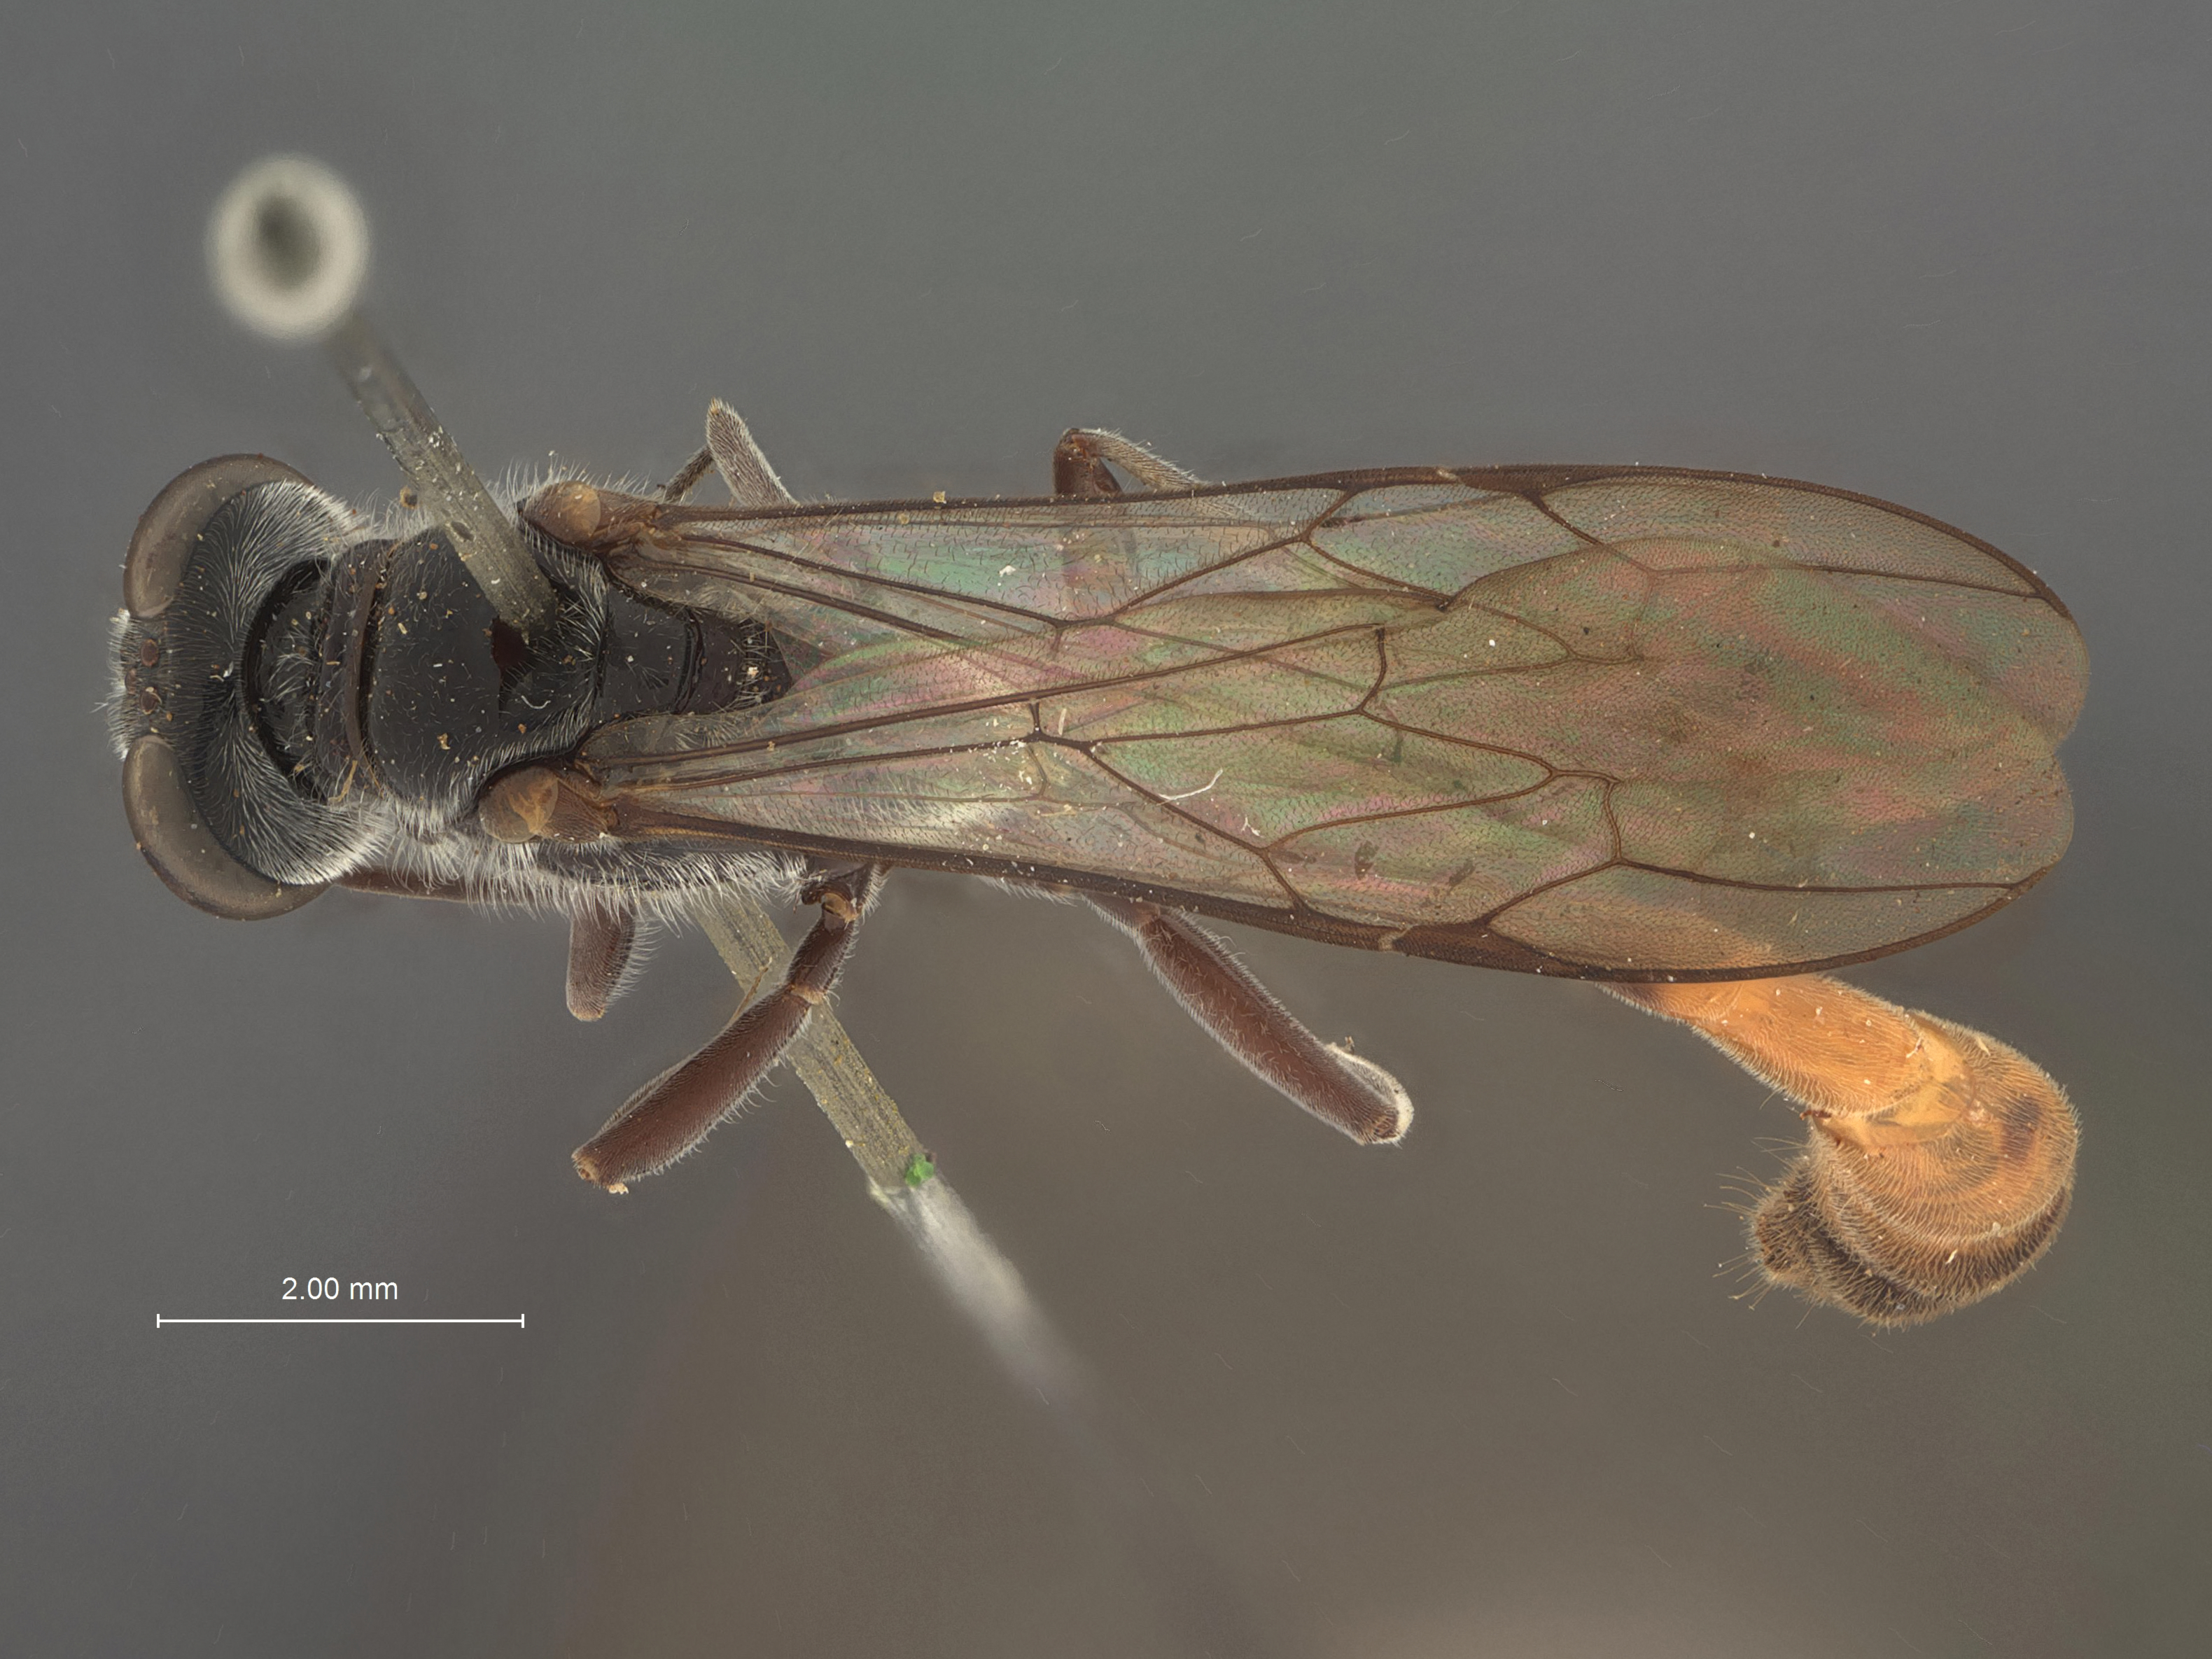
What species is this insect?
Trypoxylon menkei
